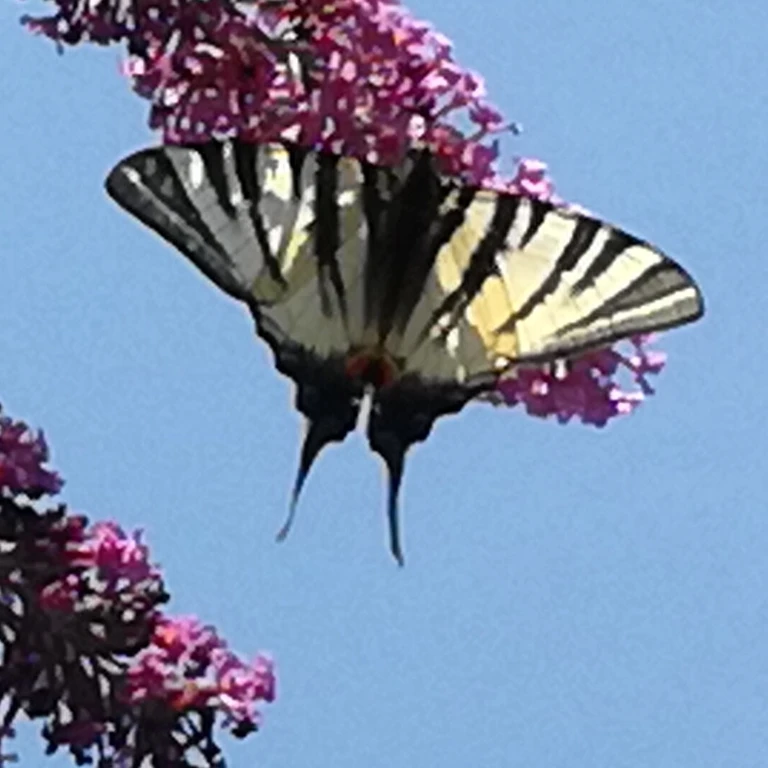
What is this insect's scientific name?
Iphiclides podalirius
